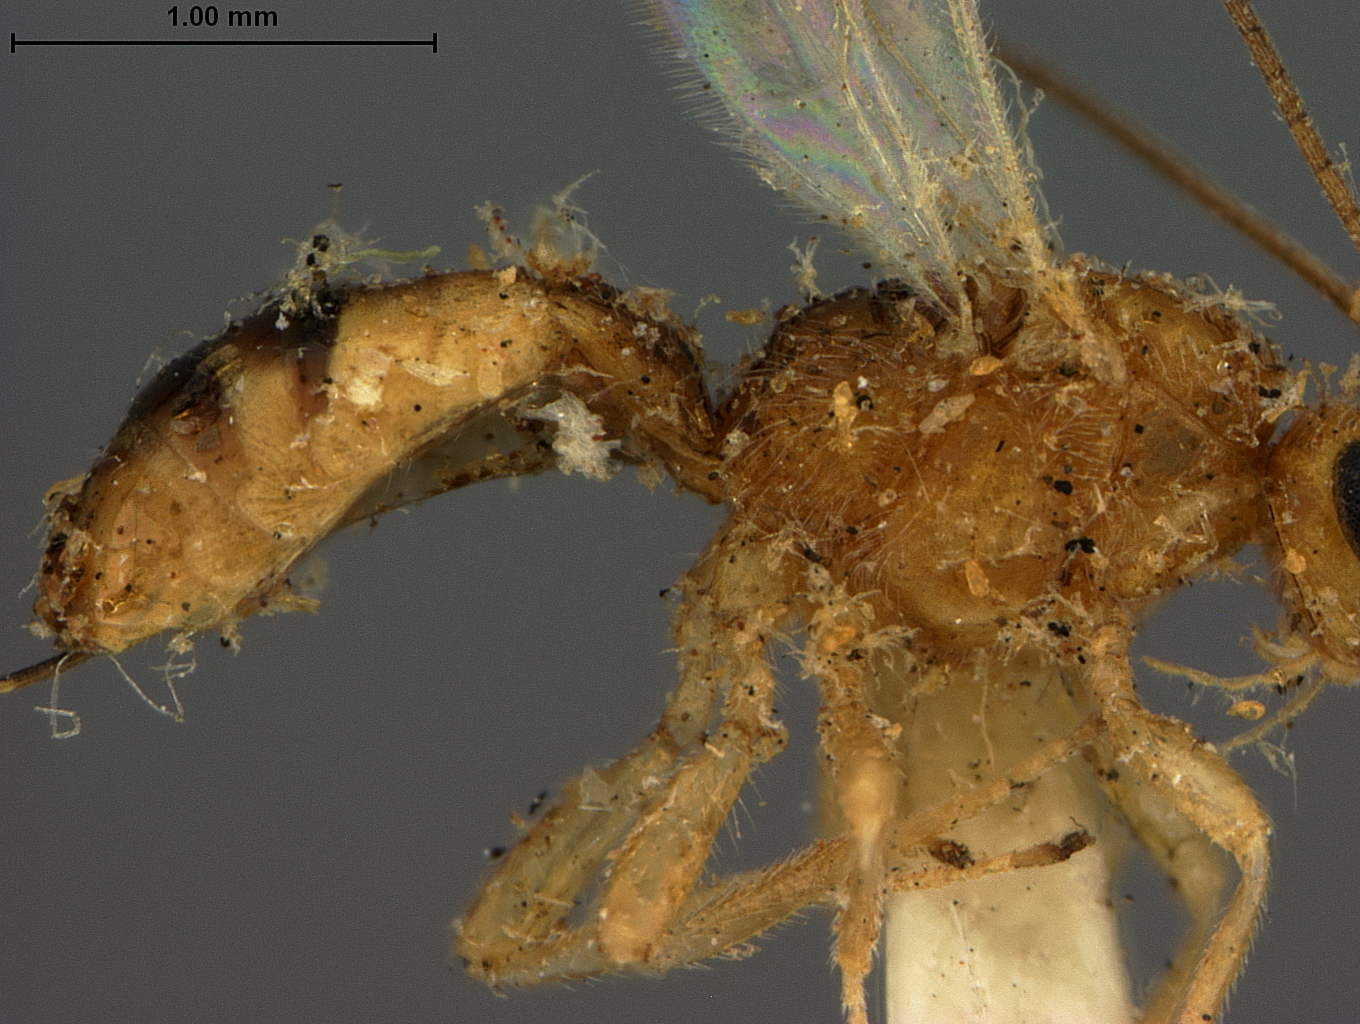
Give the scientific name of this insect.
Bracon arizonensis
